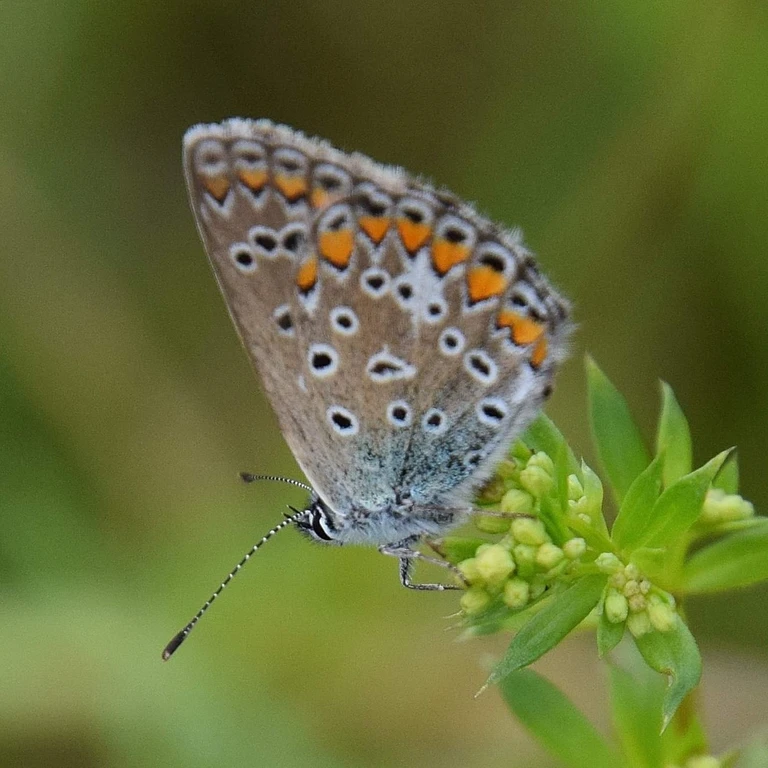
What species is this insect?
Polyommatus icarus
